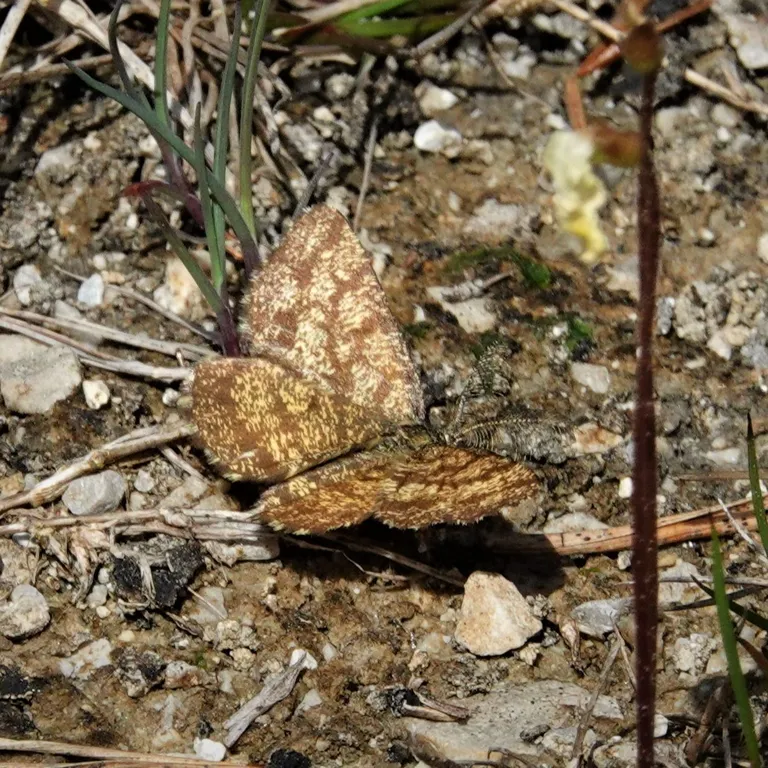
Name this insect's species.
Ematurga atomaria
